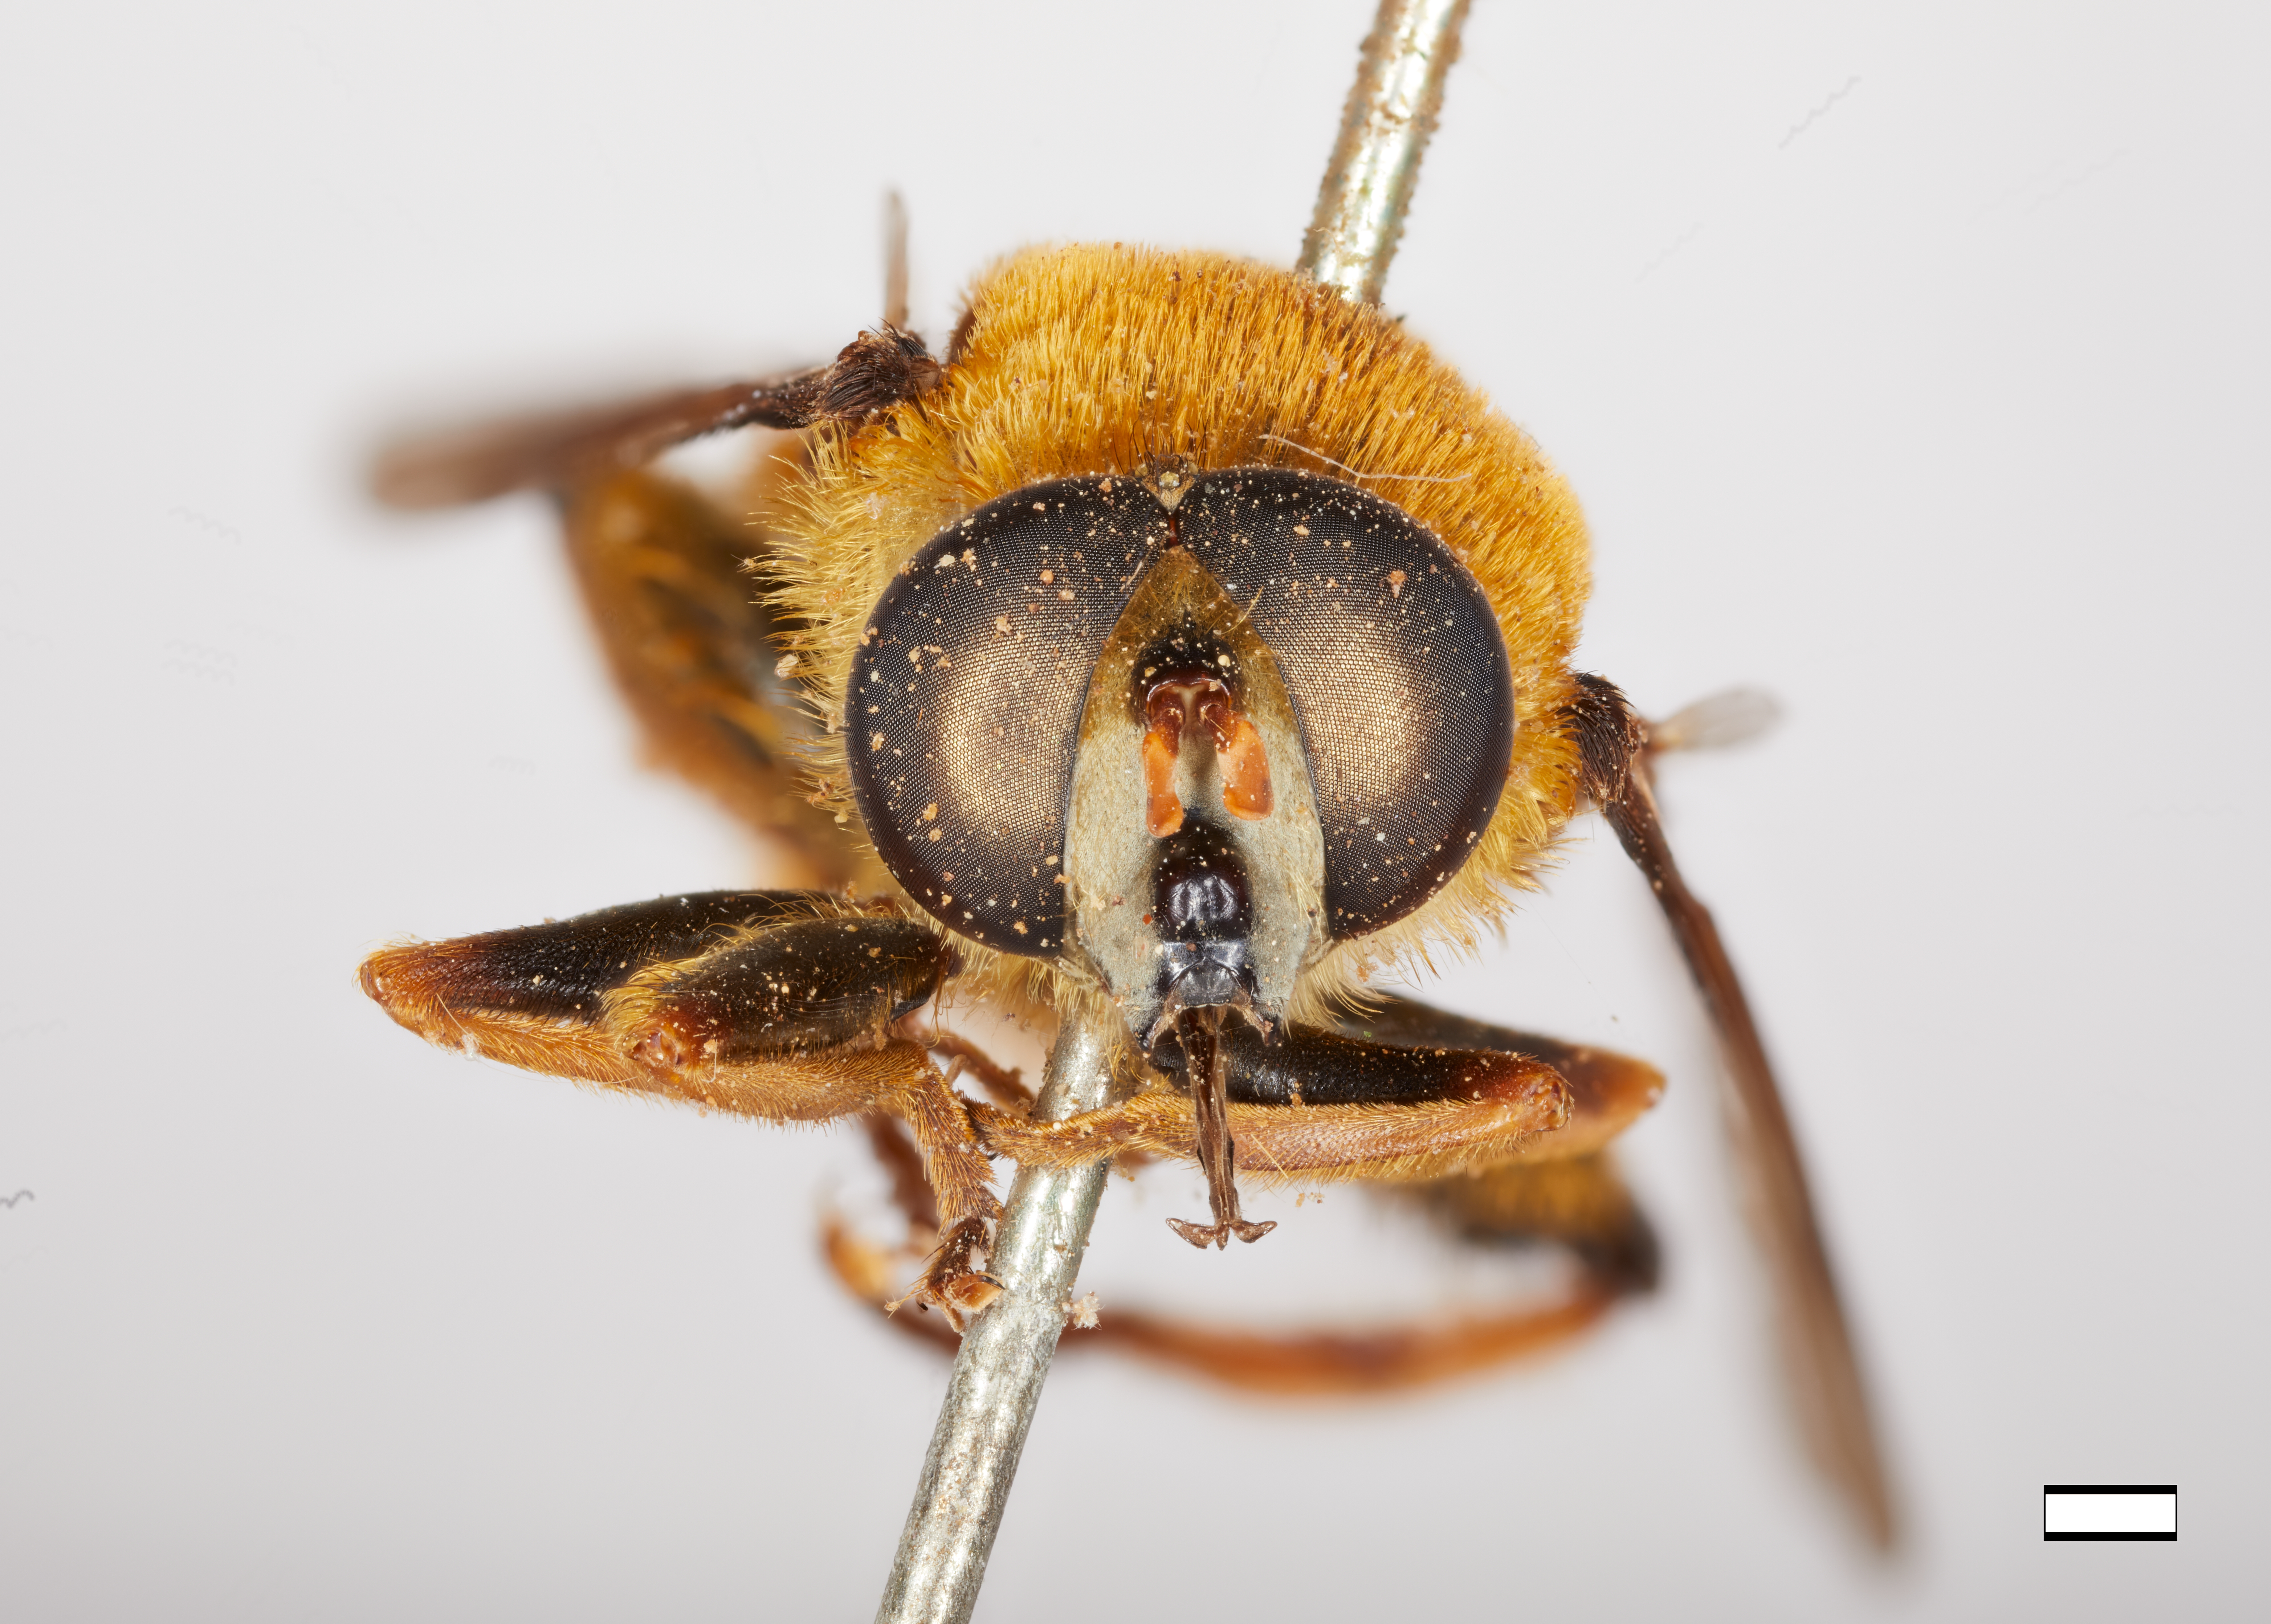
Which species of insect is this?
Austrophilus necopinus
